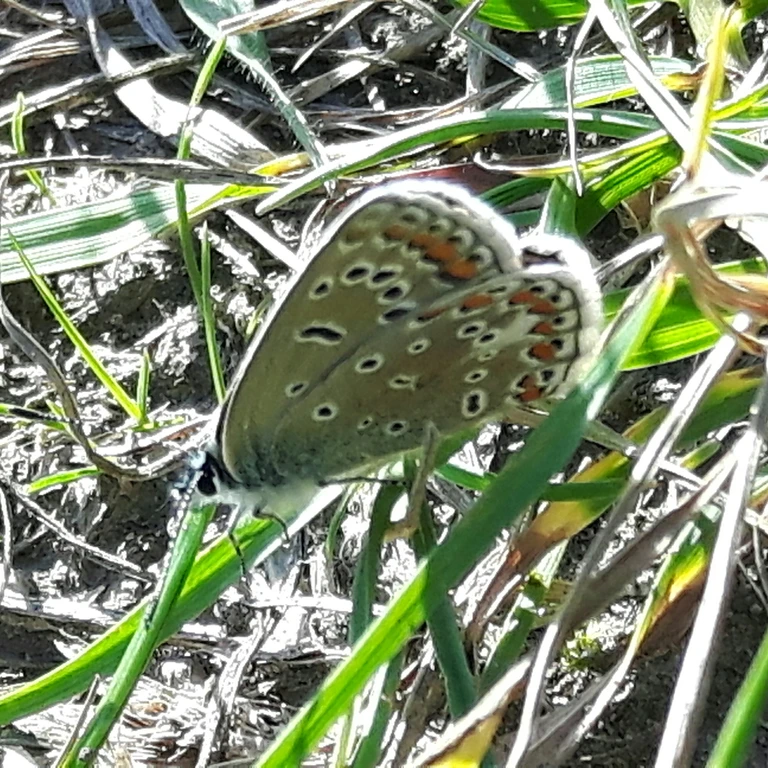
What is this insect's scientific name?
Polyommatus icarus
